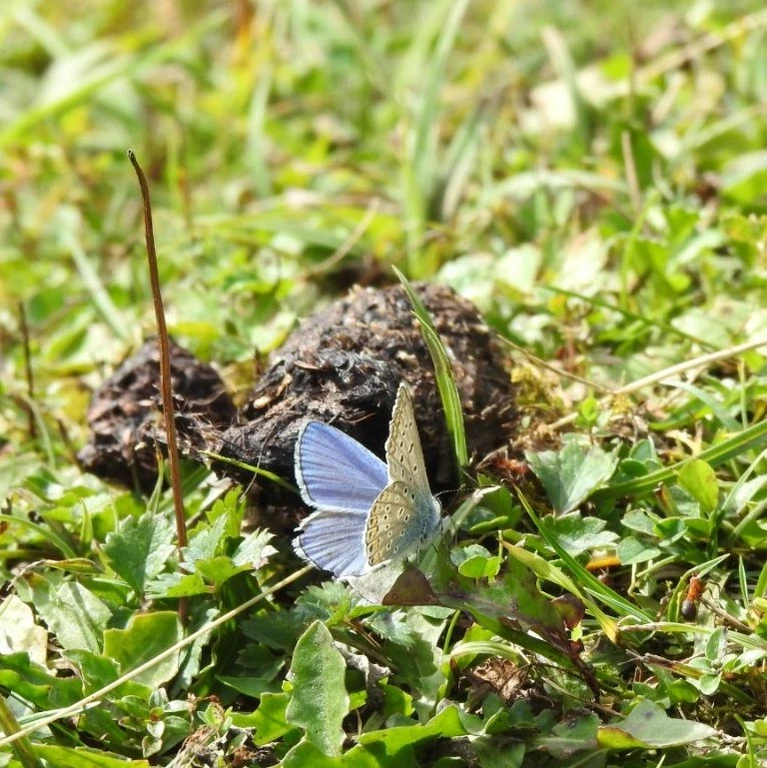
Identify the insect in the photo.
Polyommatus icarus
